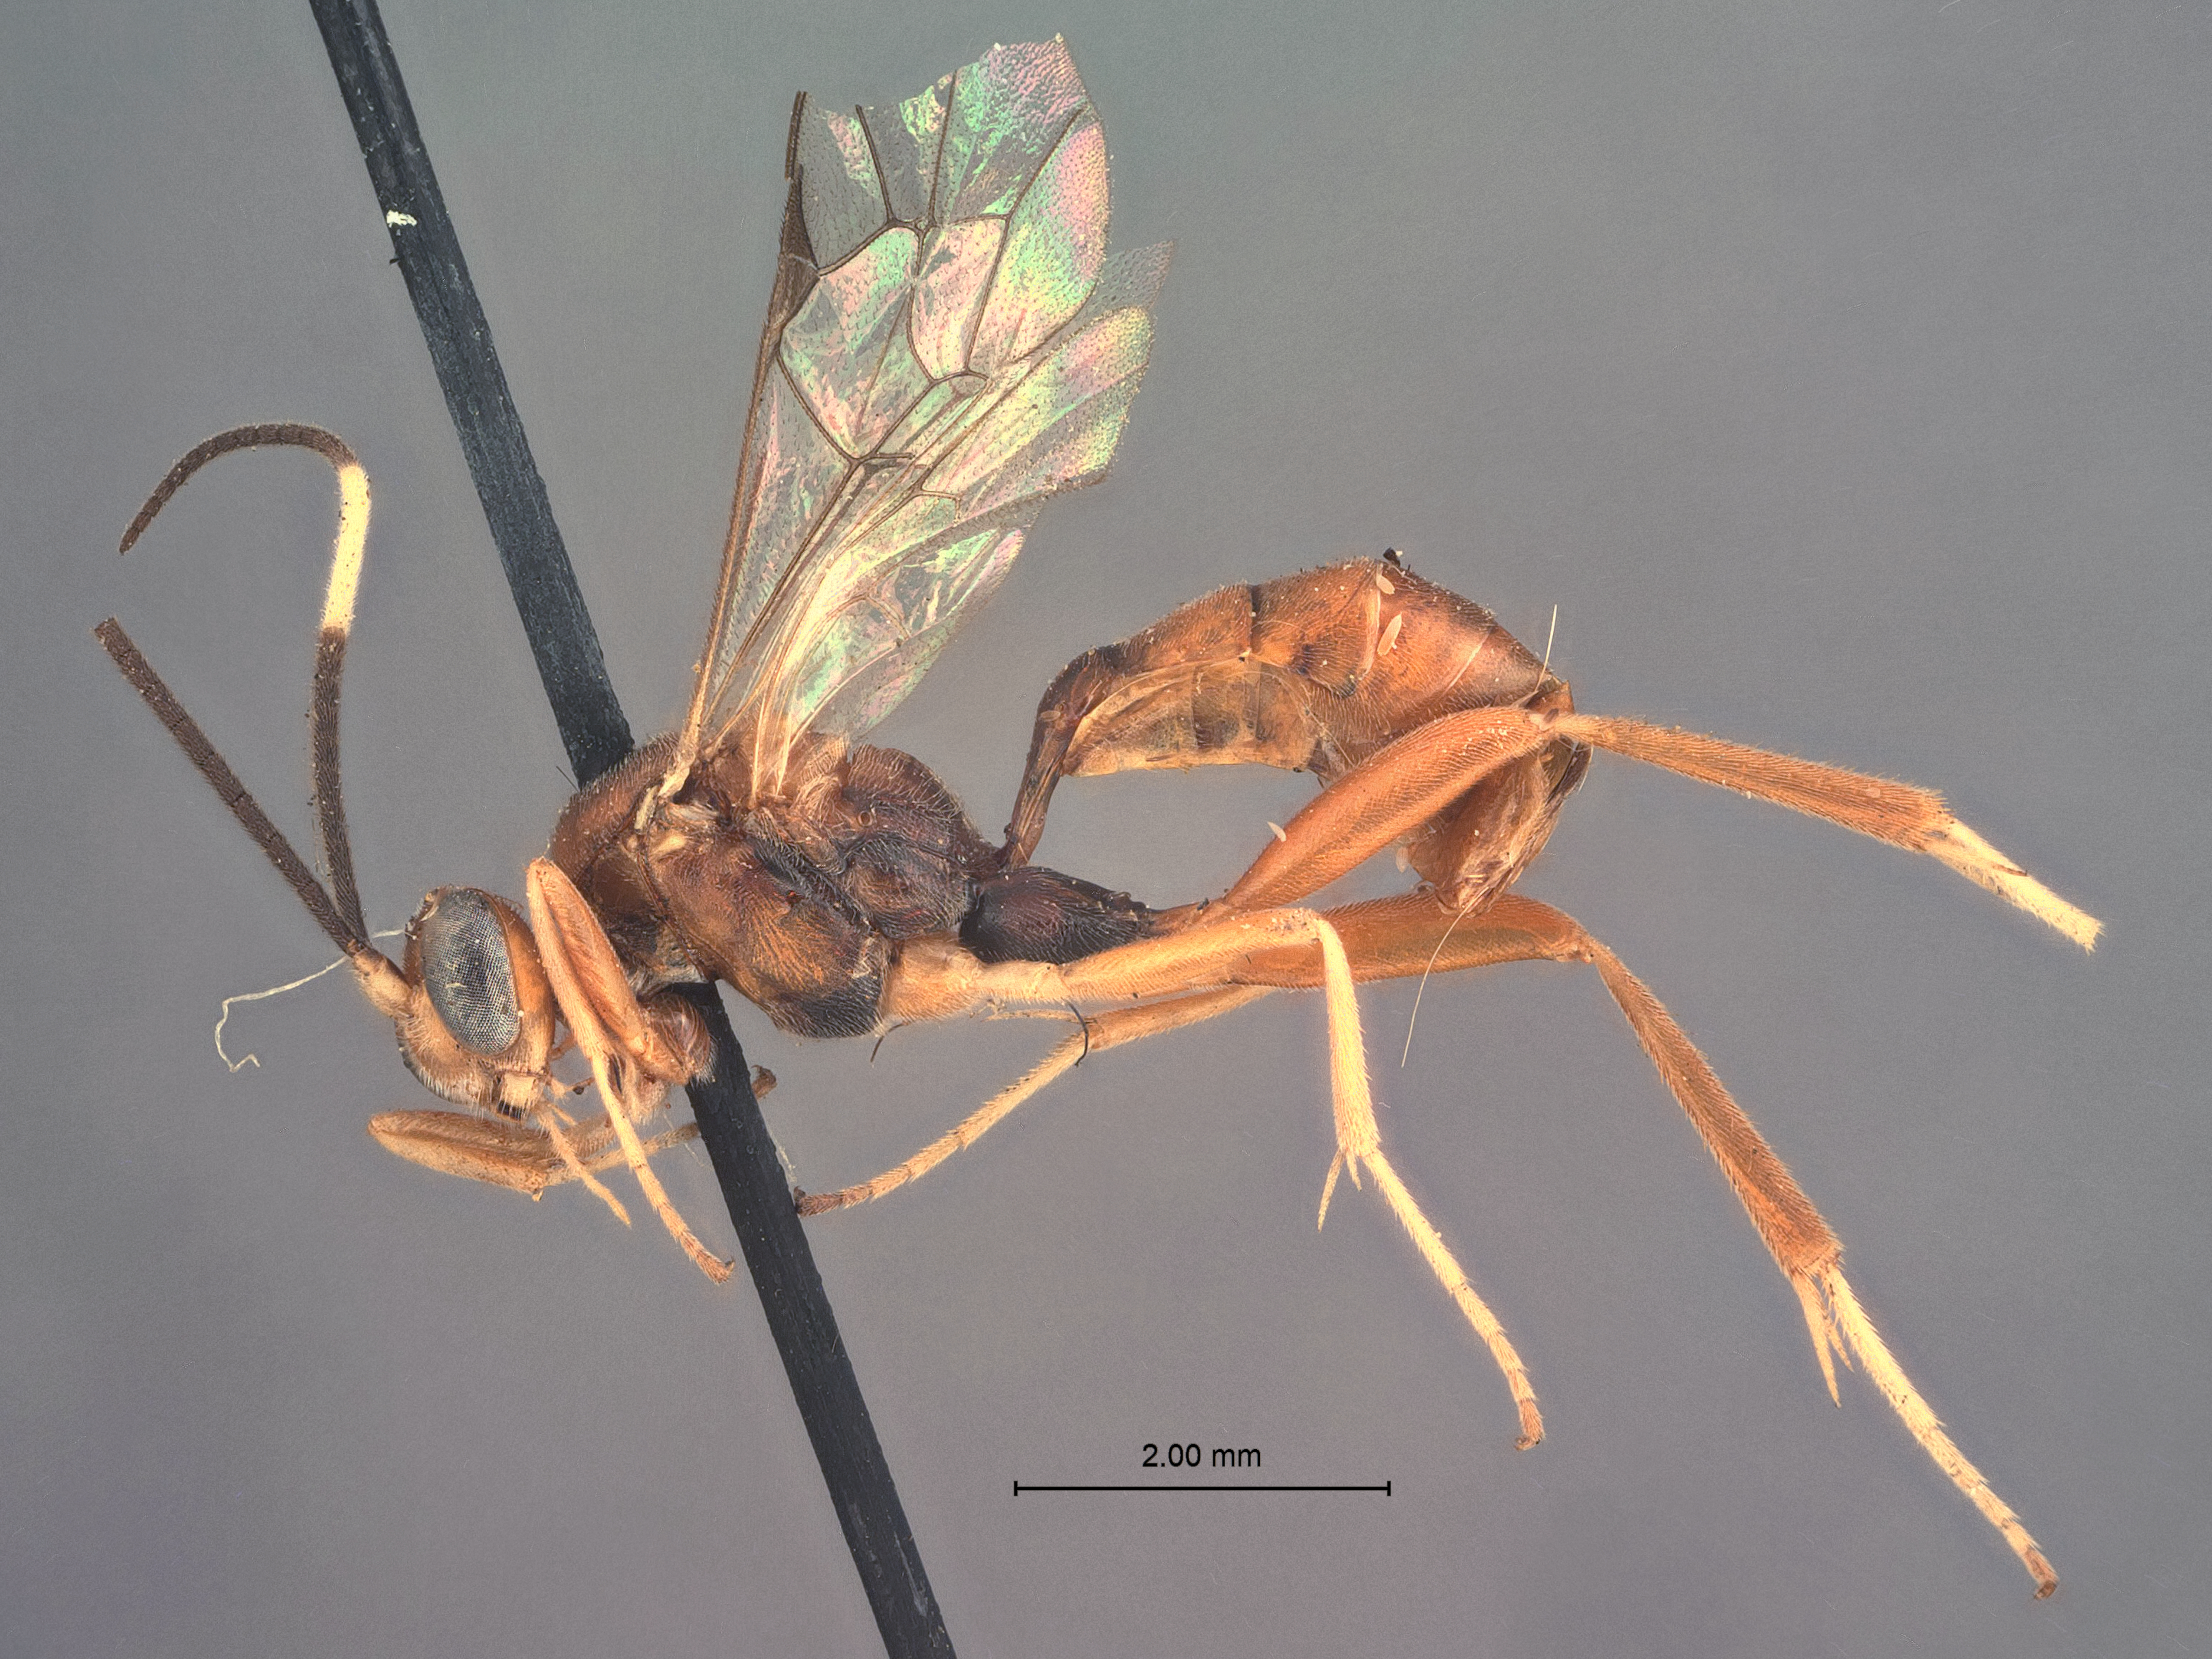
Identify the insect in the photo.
Callidora pallida
